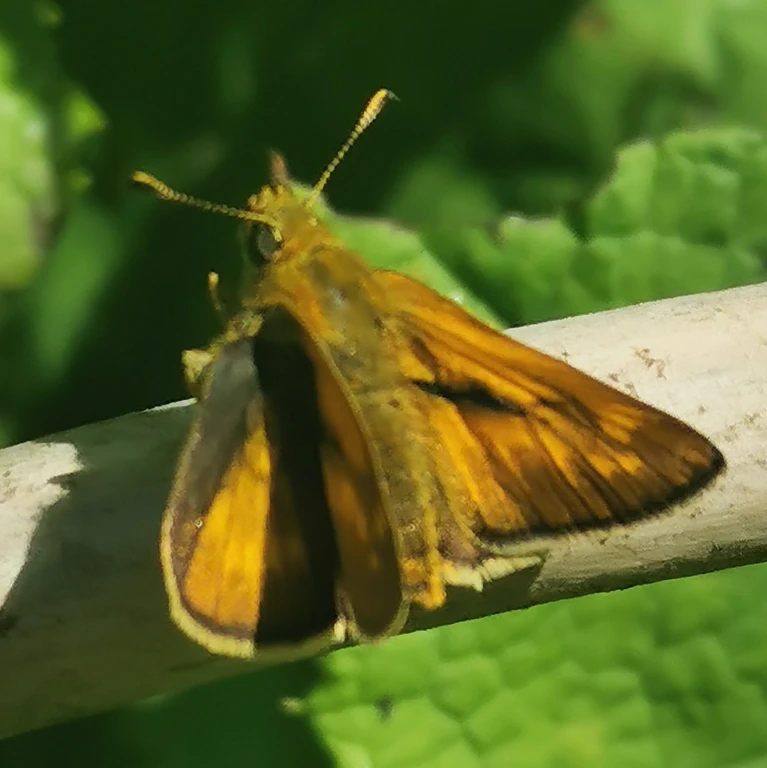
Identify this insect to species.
Ochlodes sylvanus (also Ochlodes venata)
